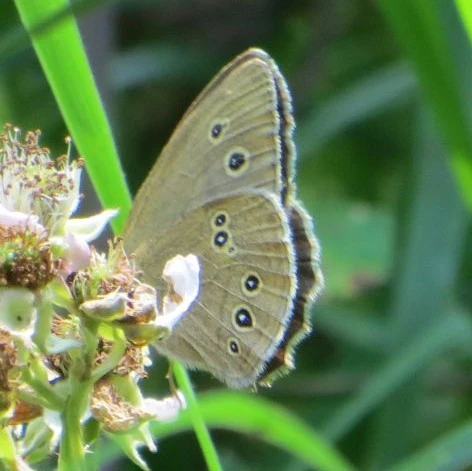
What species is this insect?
Aphantopus hyperantus
